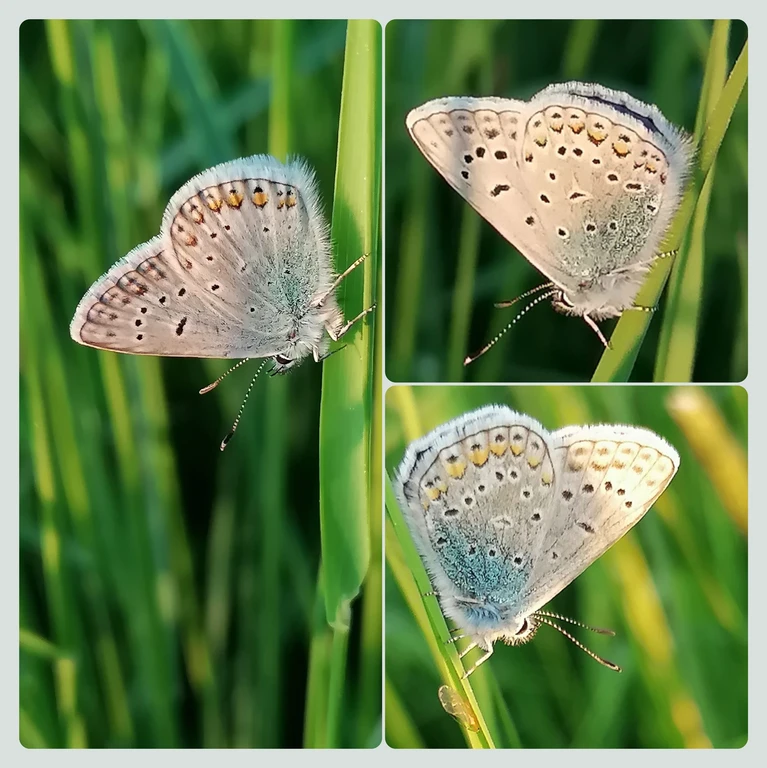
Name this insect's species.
Polyommatus icarus
